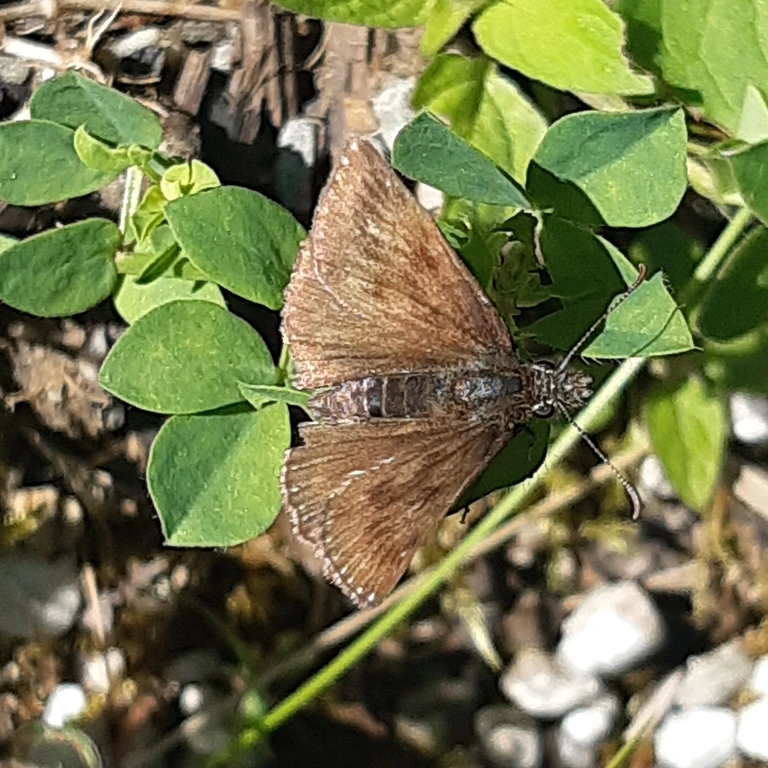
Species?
Erynnis tages
